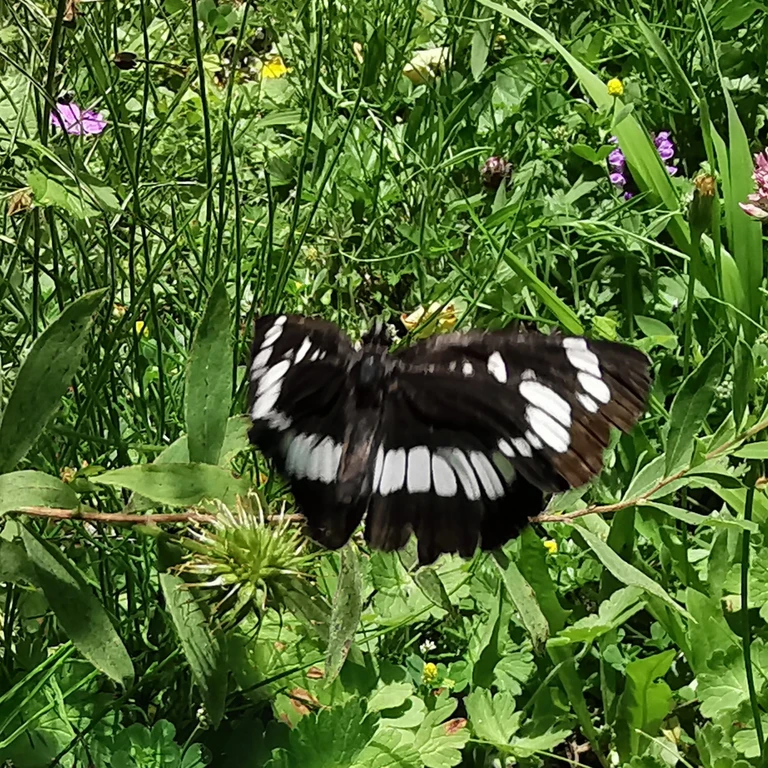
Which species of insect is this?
Neptis rivularis
